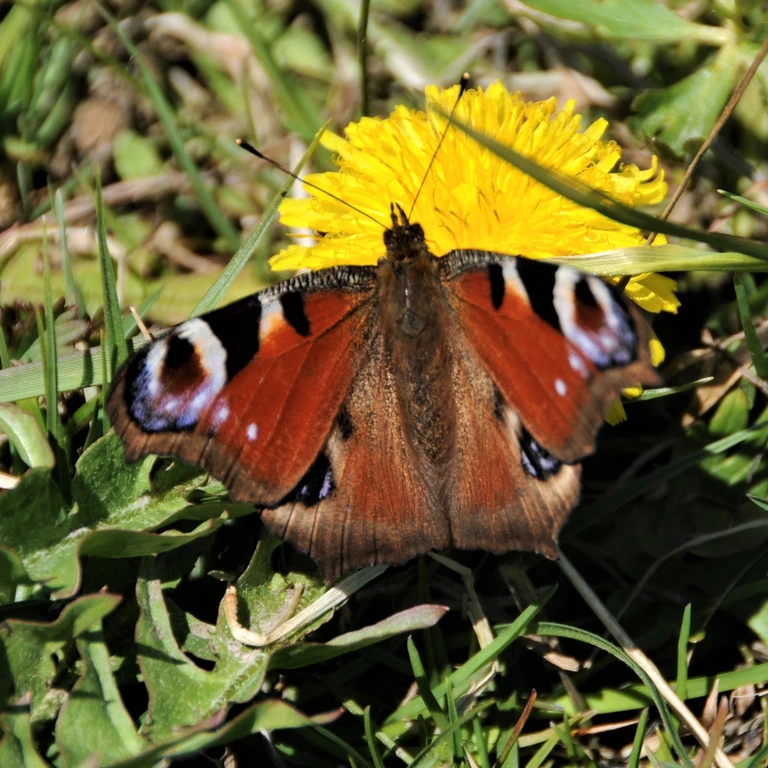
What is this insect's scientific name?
Aglais io
